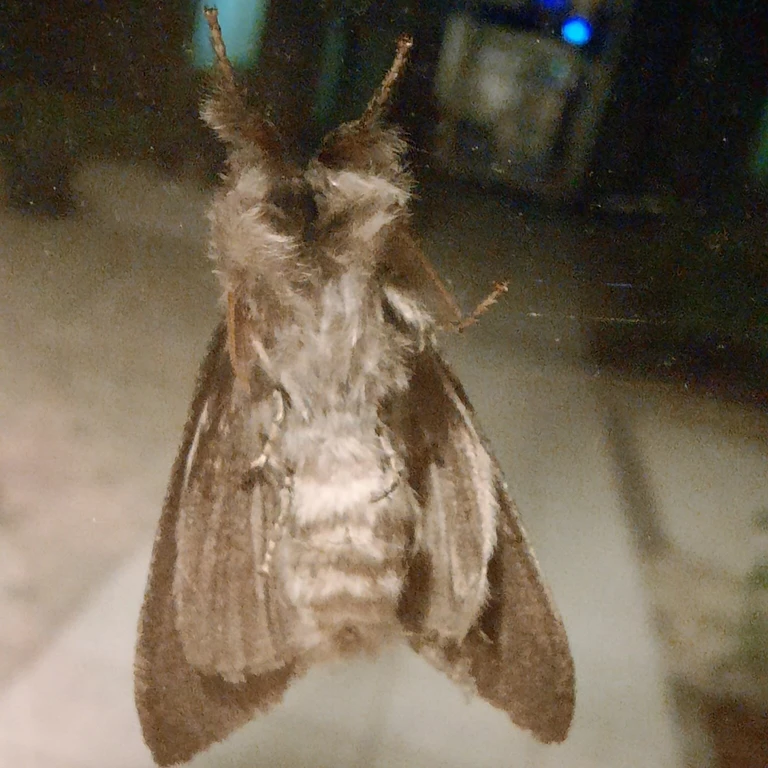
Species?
Calliteara pudibunda
